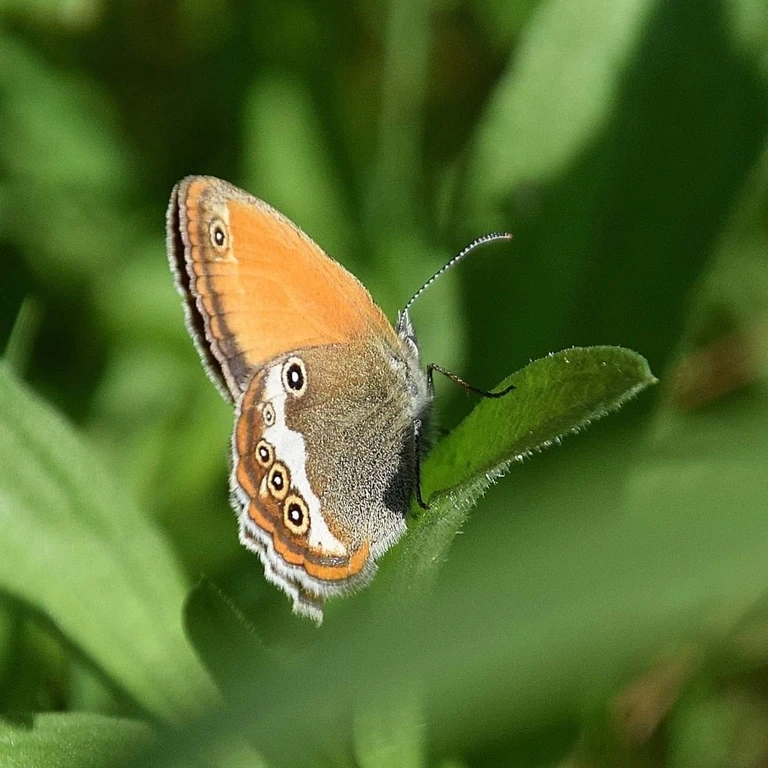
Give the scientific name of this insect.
Coenonympha arcania
